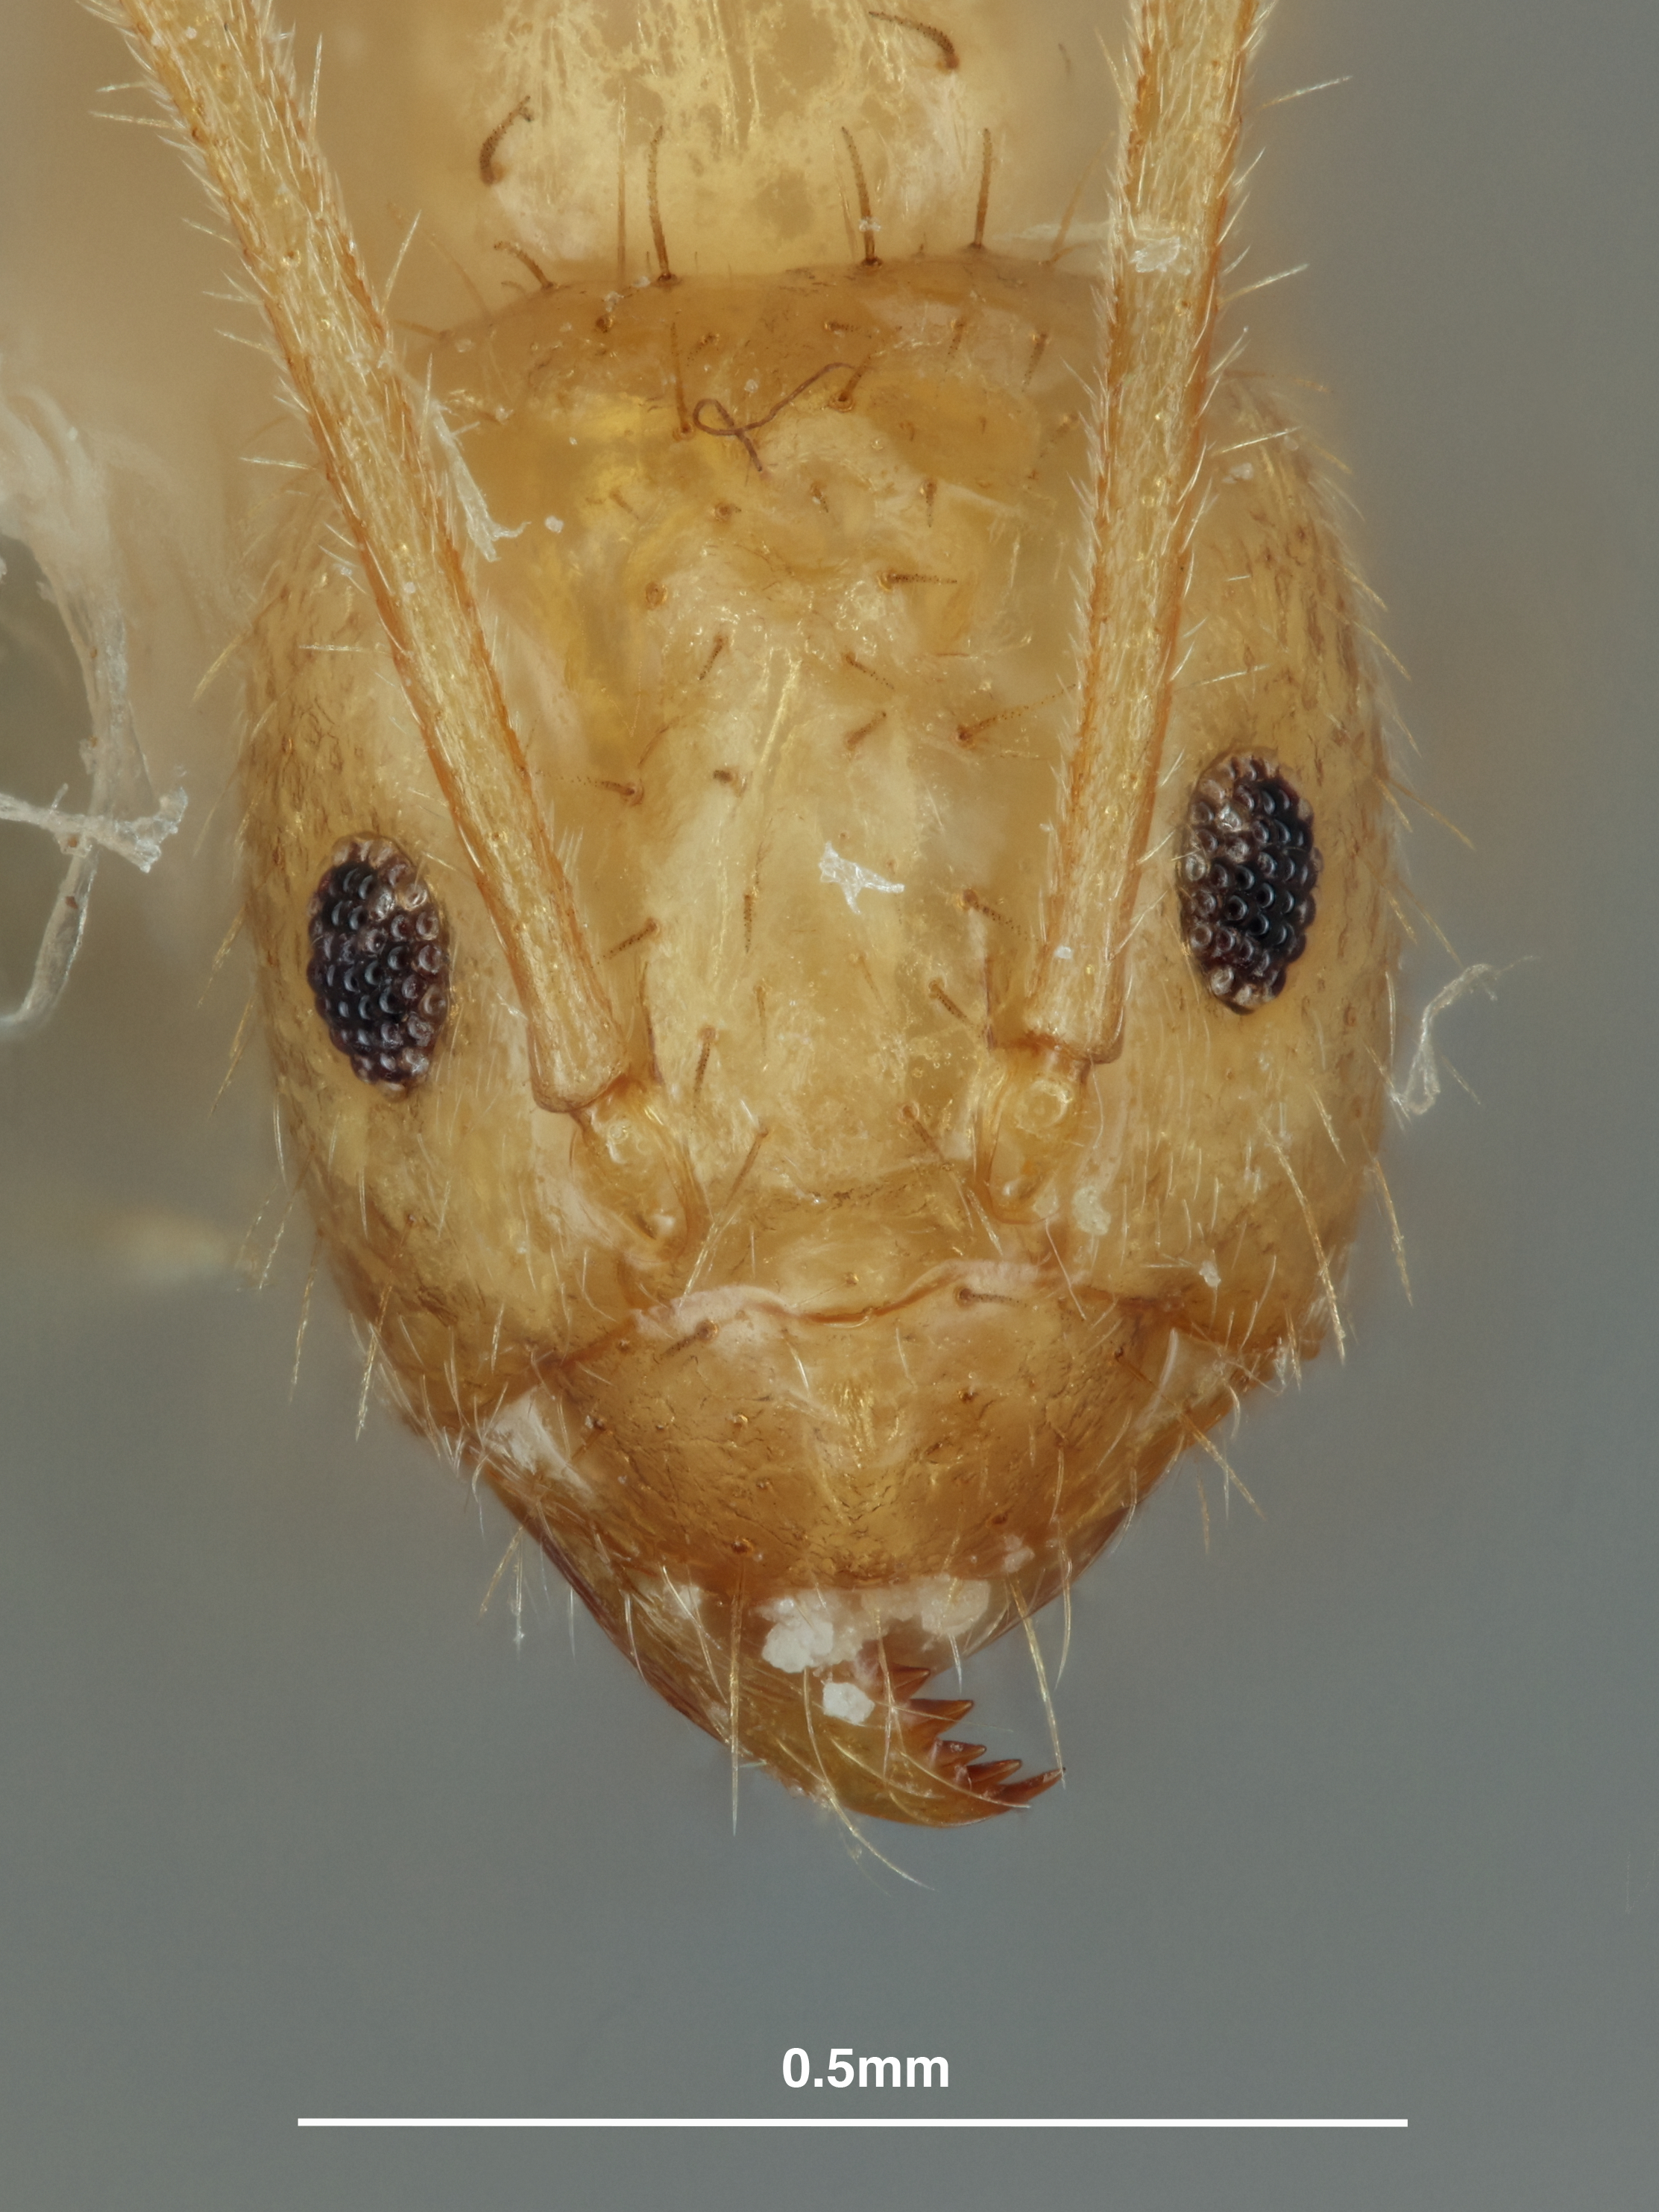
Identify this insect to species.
Nylanderia lucayana
